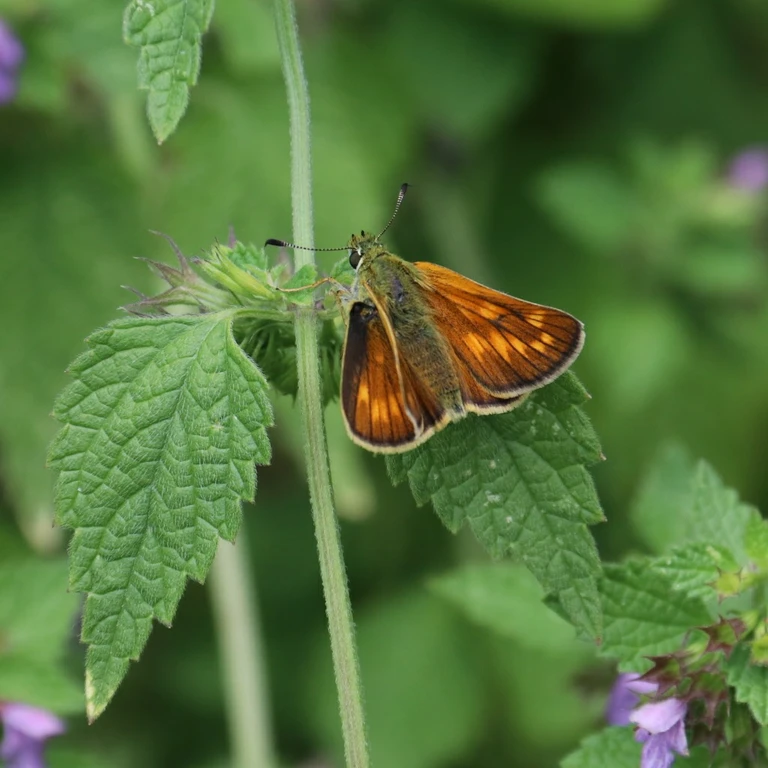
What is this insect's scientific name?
Ochlodes sylvanus (also Ochlodes venata)
